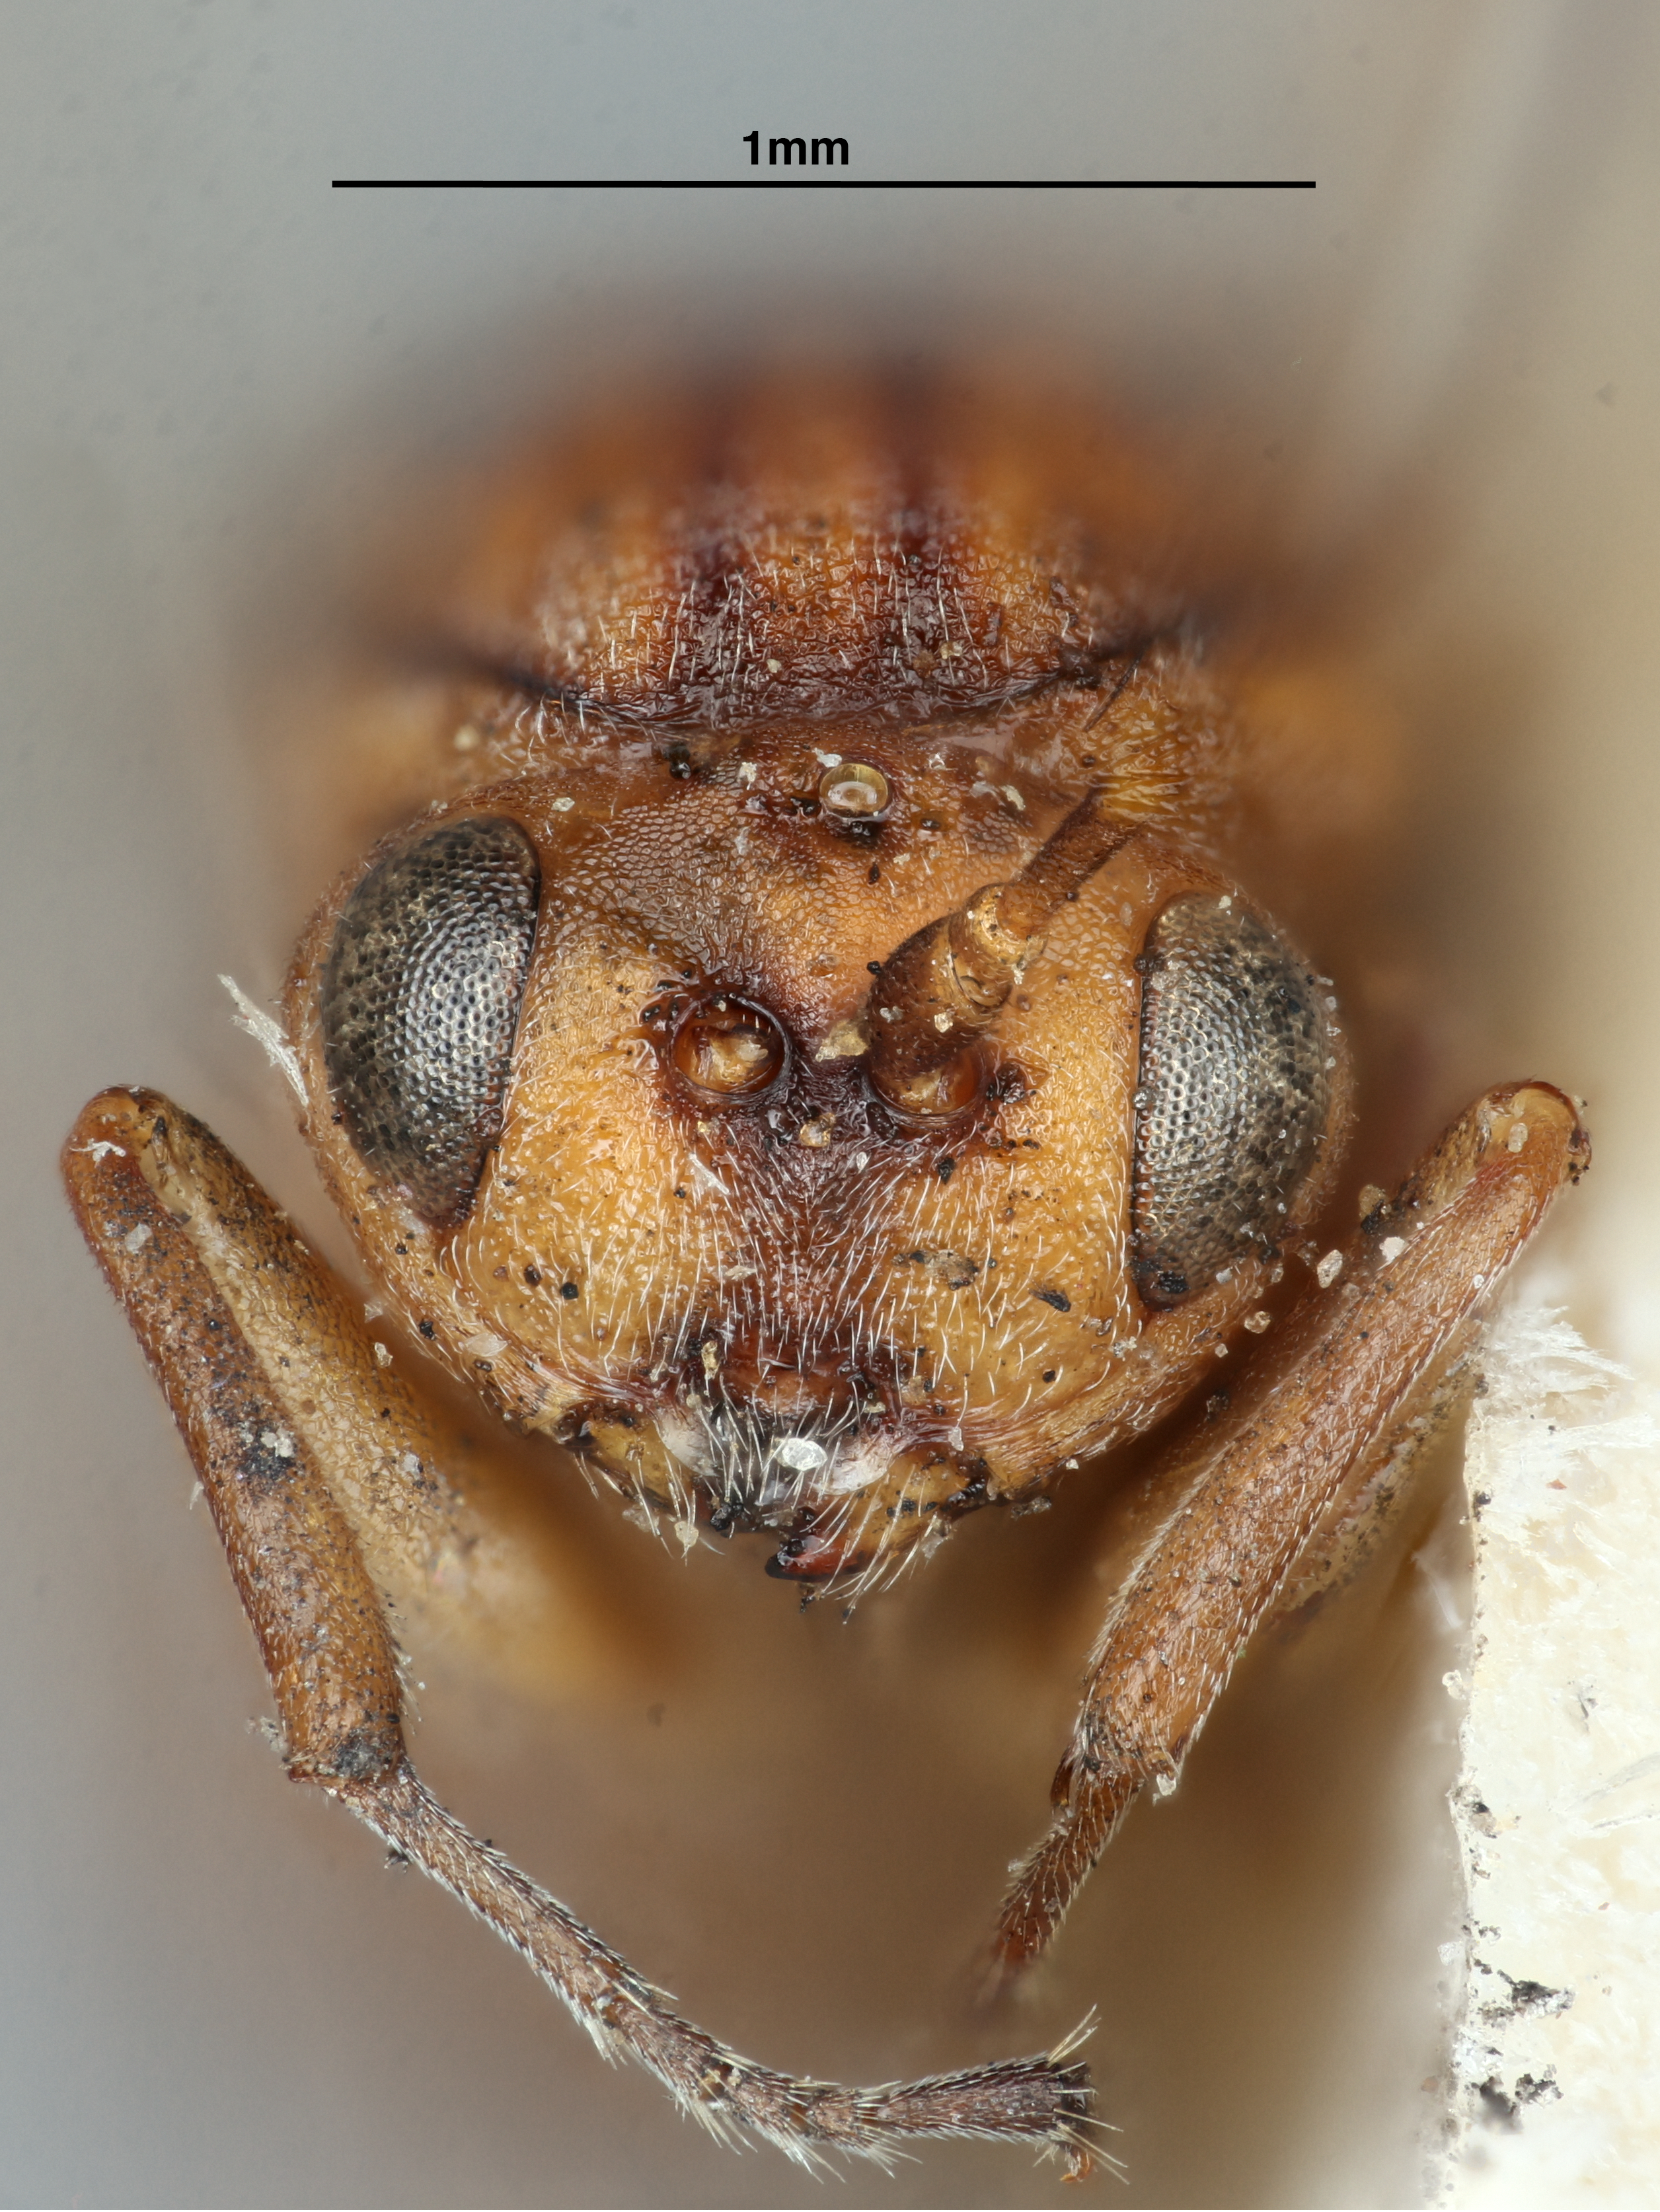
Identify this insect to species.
Callirhytis banalosa
